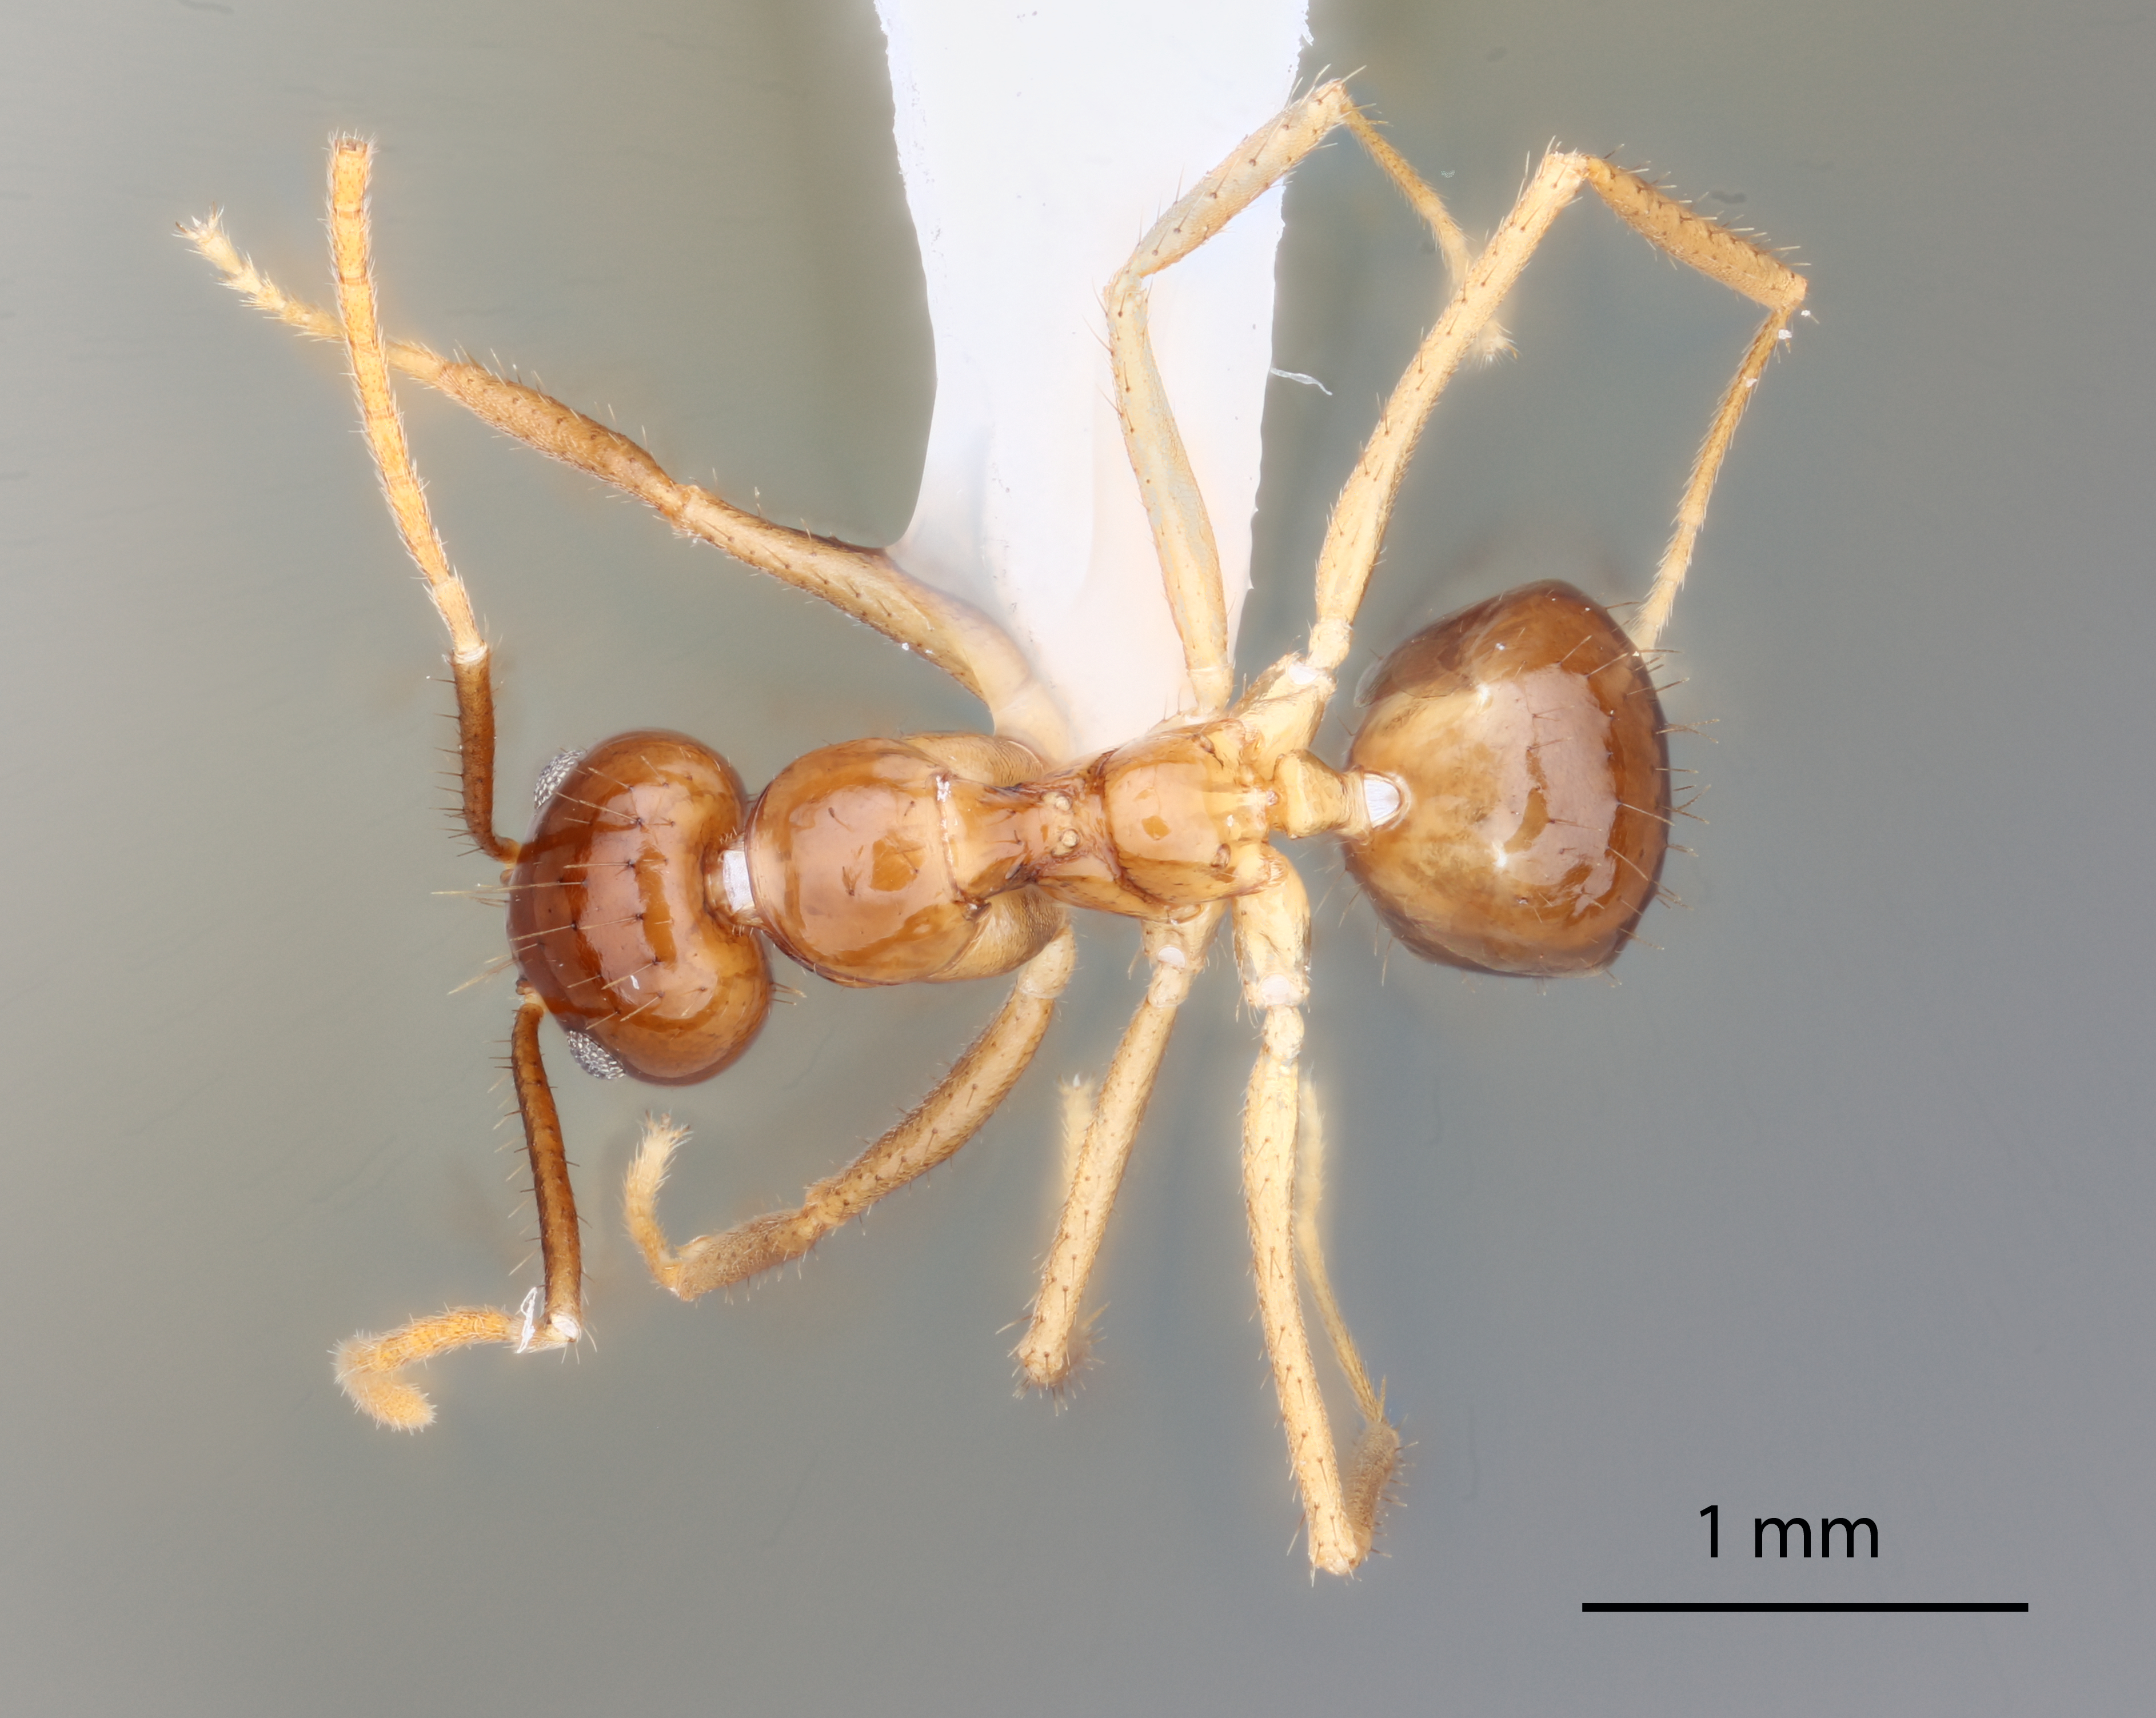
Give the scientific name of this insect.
Euprenolepis wittei
